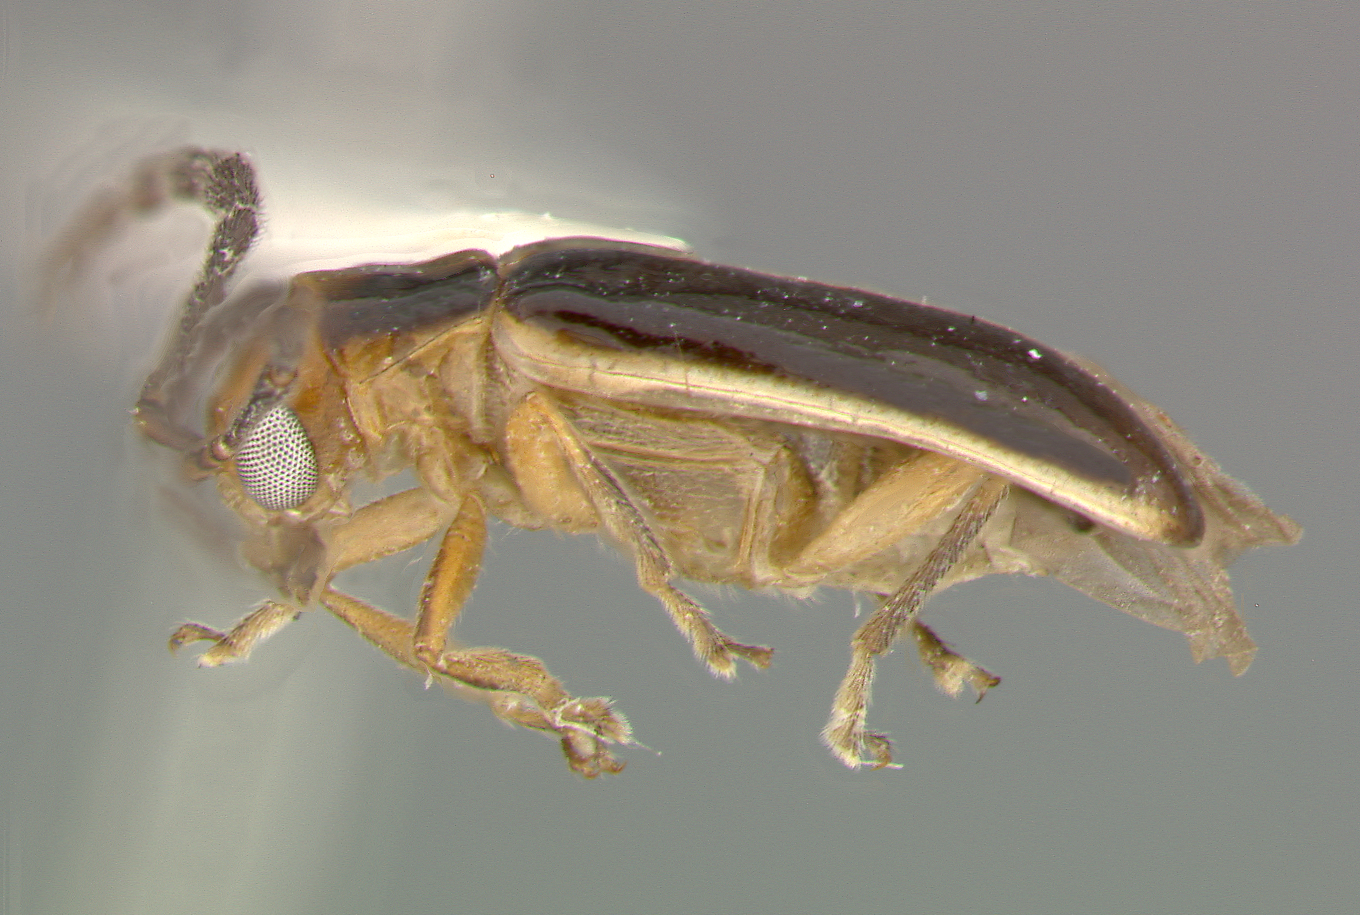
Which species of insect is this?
Luperosoma vittatum
